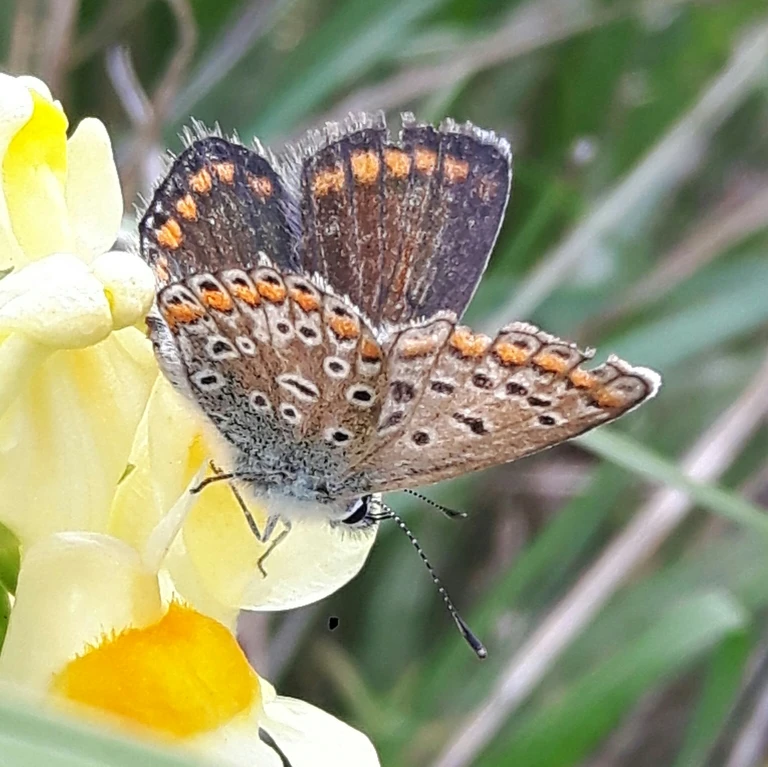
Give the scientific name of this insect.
Polyommatus icarus
